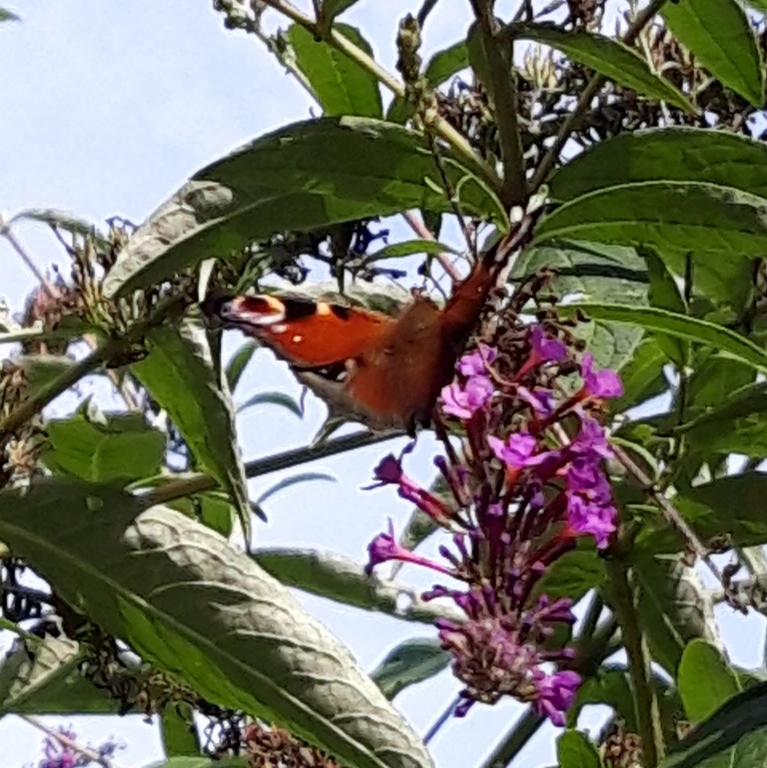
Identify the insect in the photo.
Aglais io
